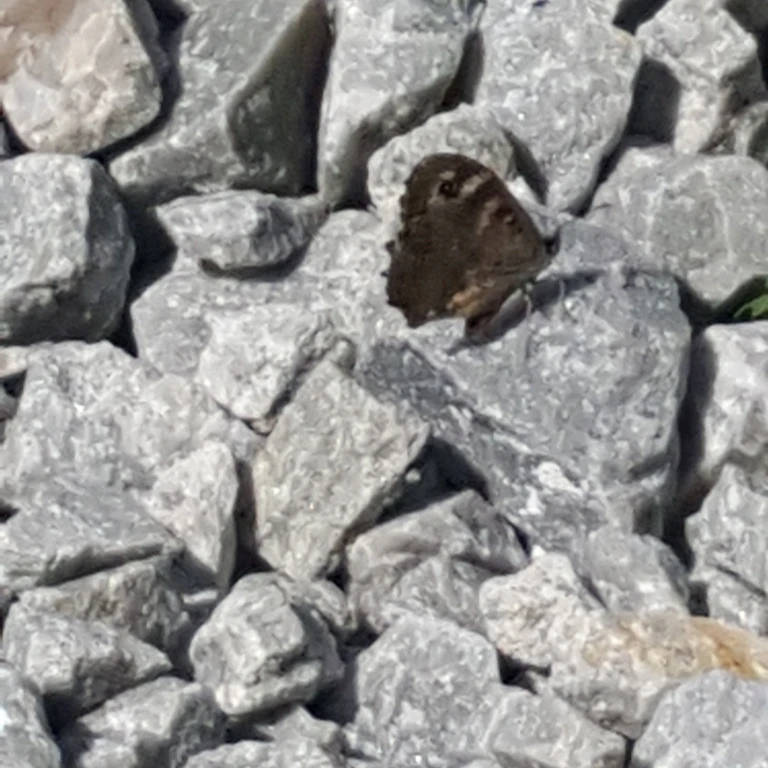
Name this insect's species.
Pararge aegeria
